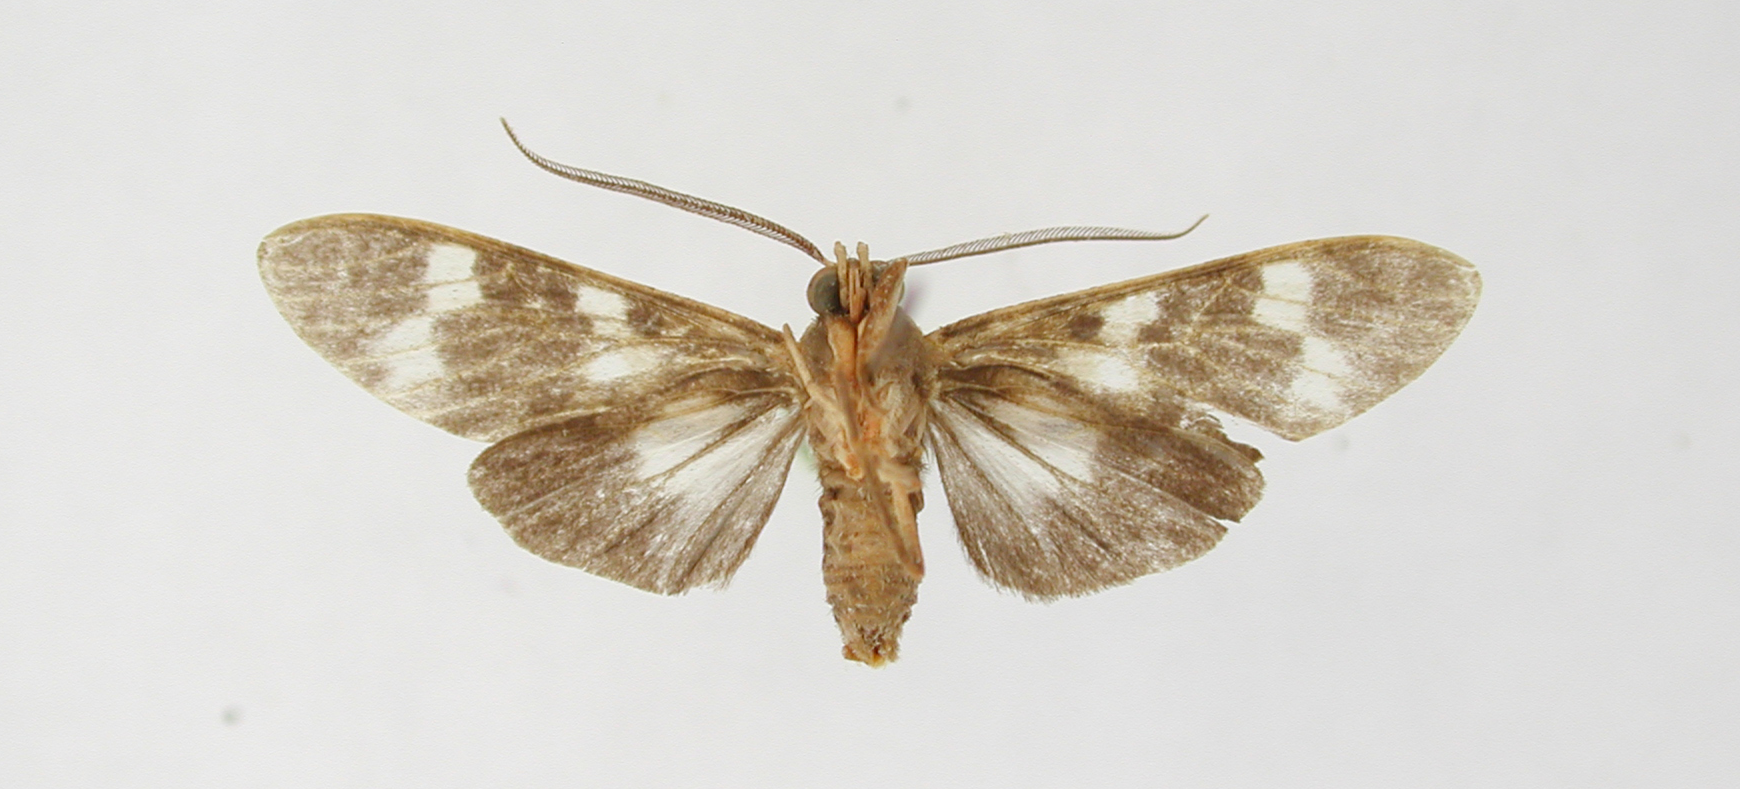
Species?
Heliura cadroe
